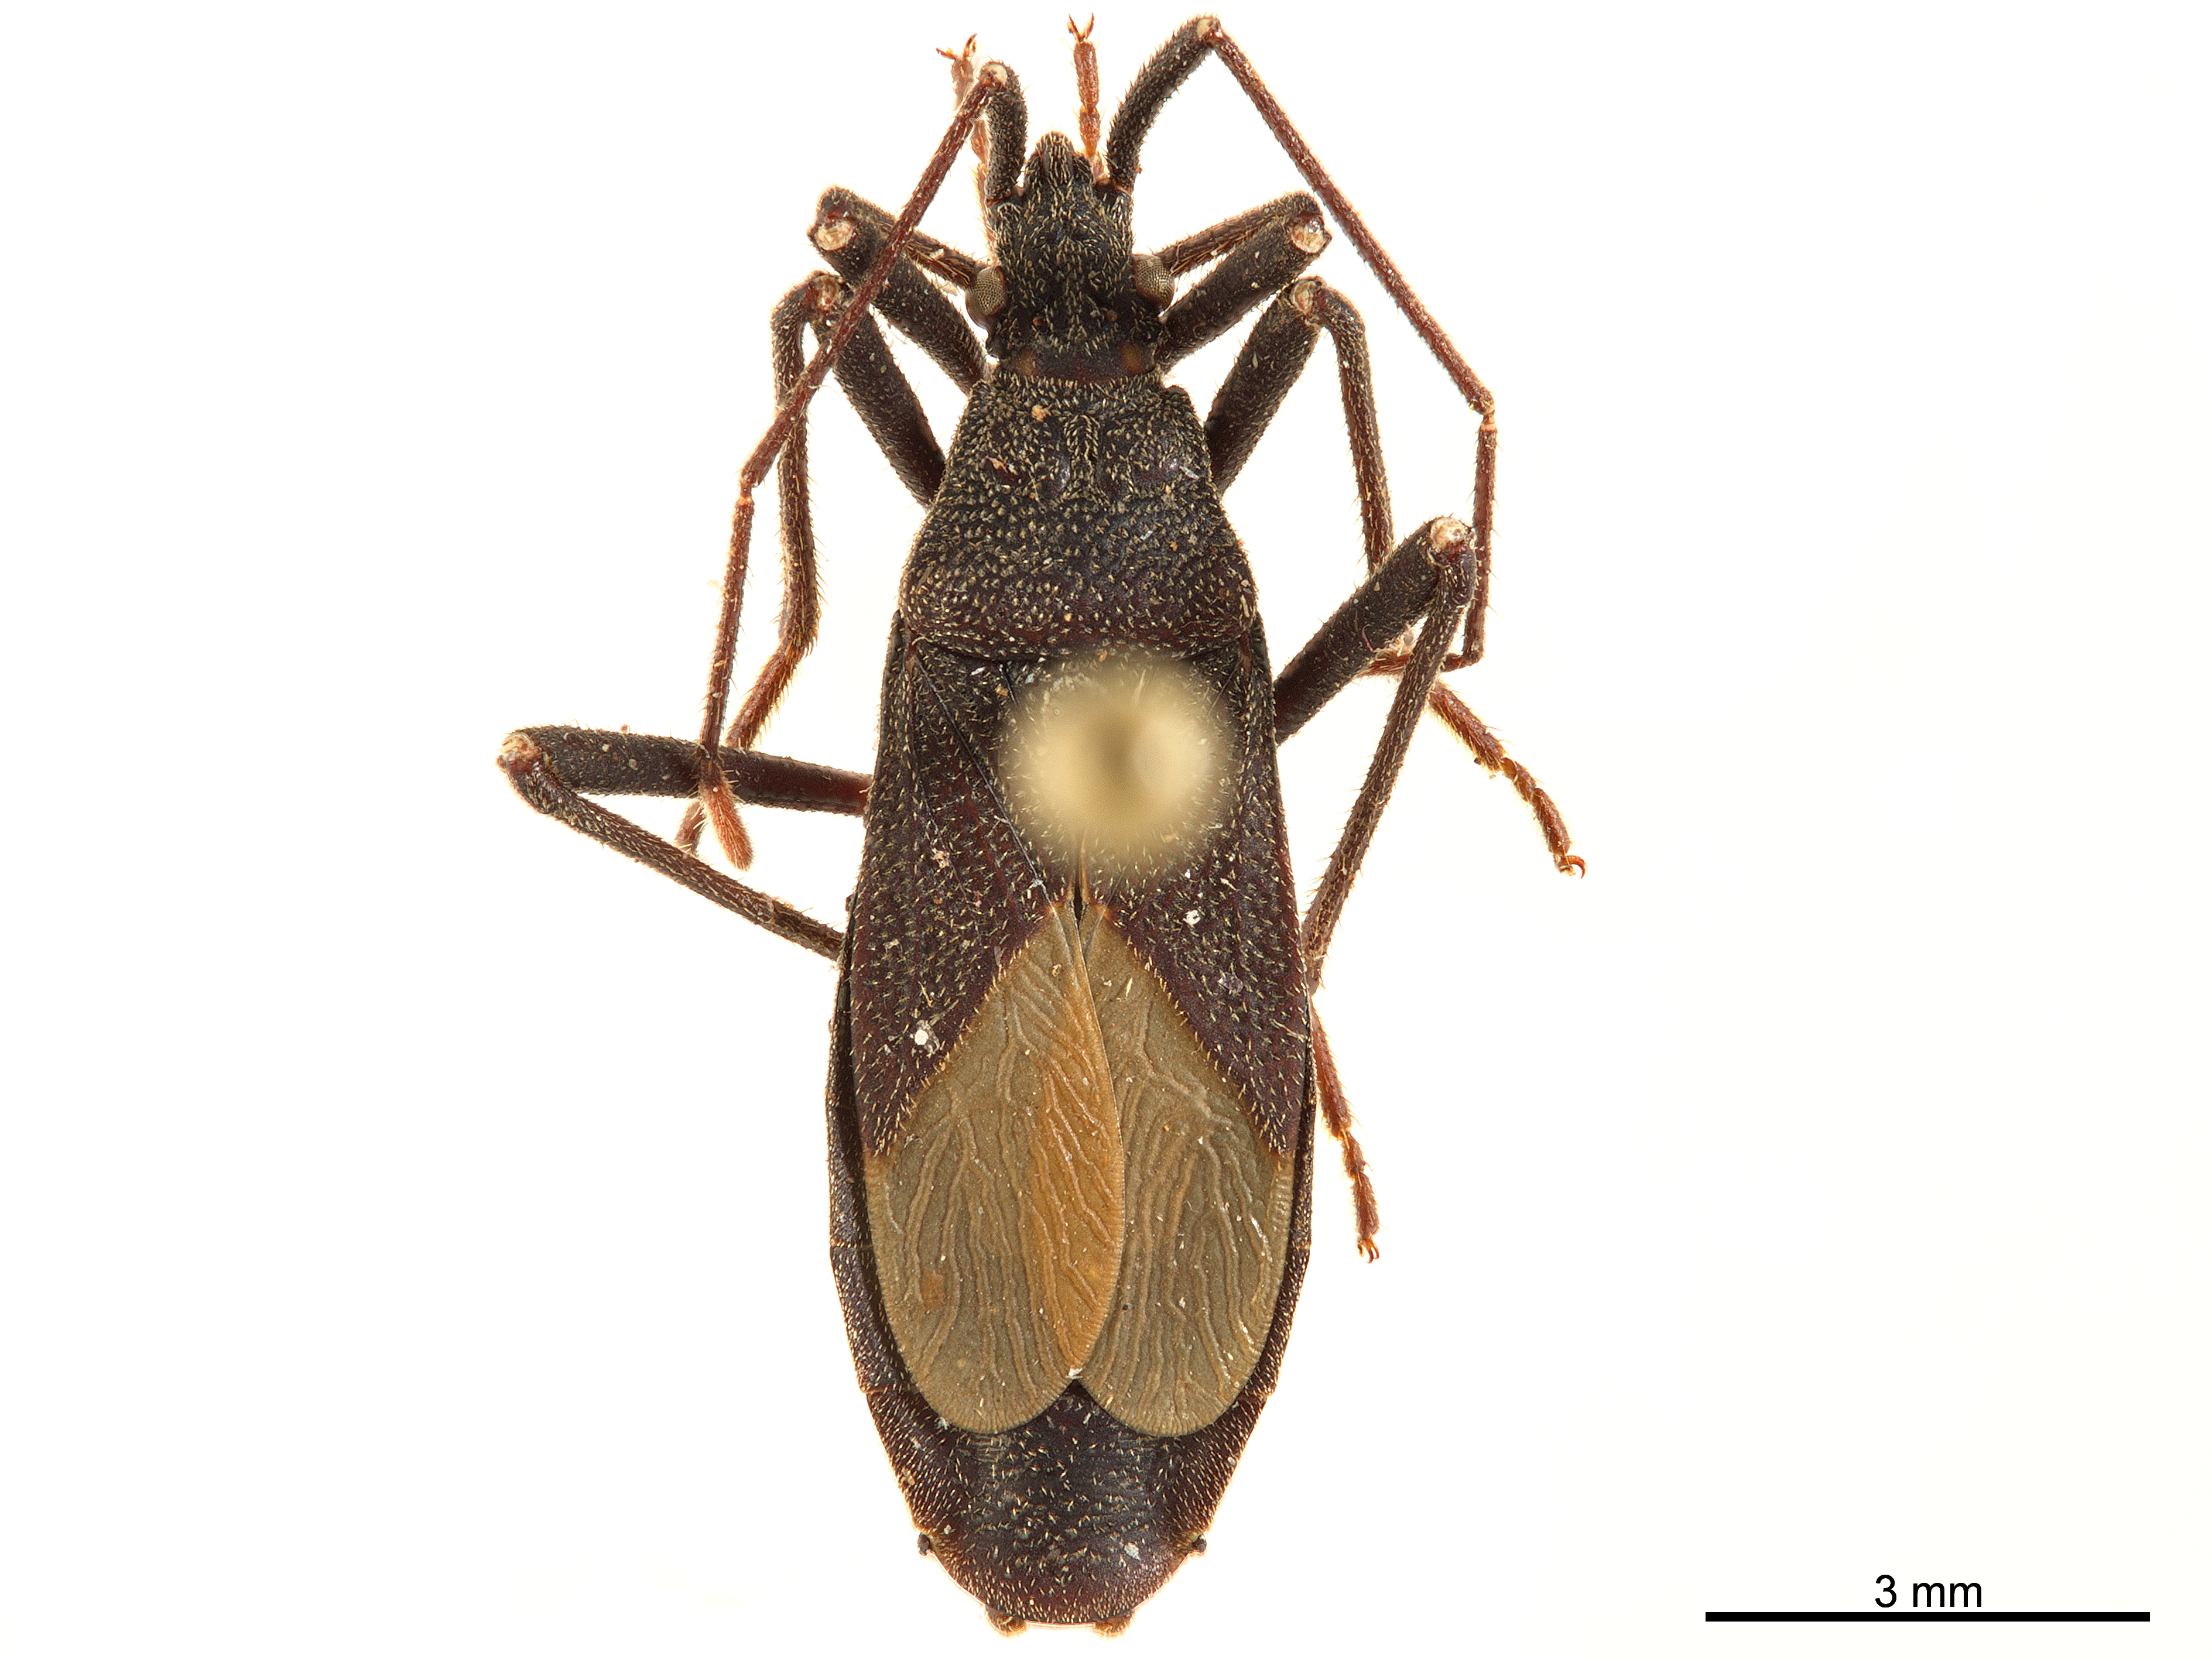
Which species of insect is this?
Typhlocolpura diplochela
